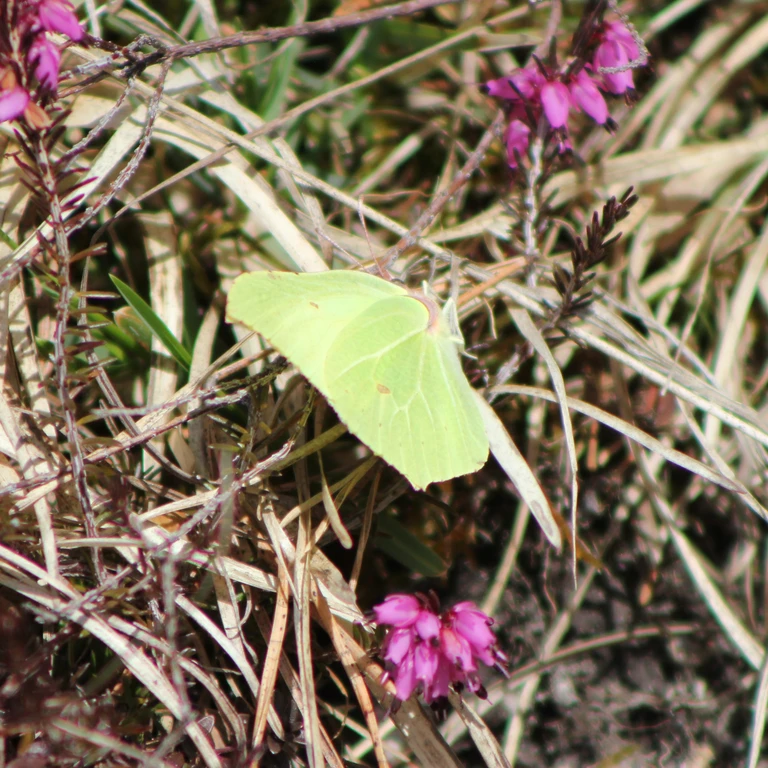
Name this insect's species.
Gonepteryx rhamni
